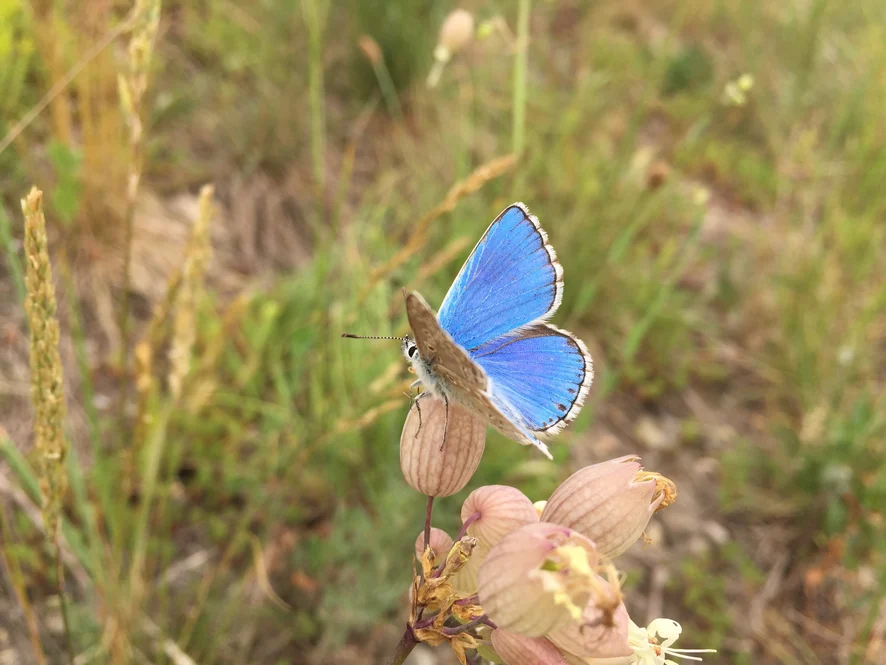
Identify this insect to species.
Lysandra bellargus
